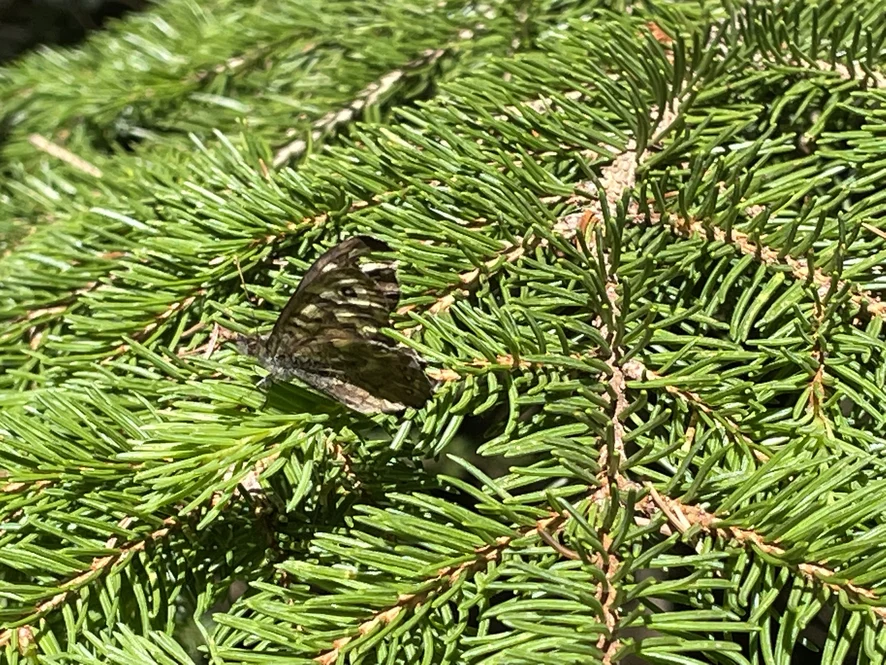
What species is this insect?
Pararge aegeria
